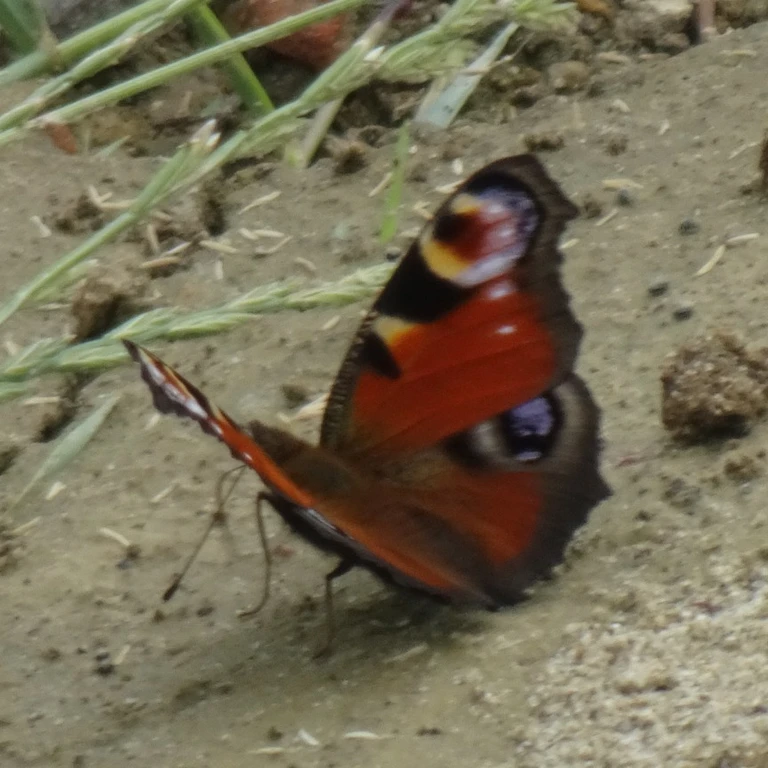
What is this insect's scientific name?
Aglais io
